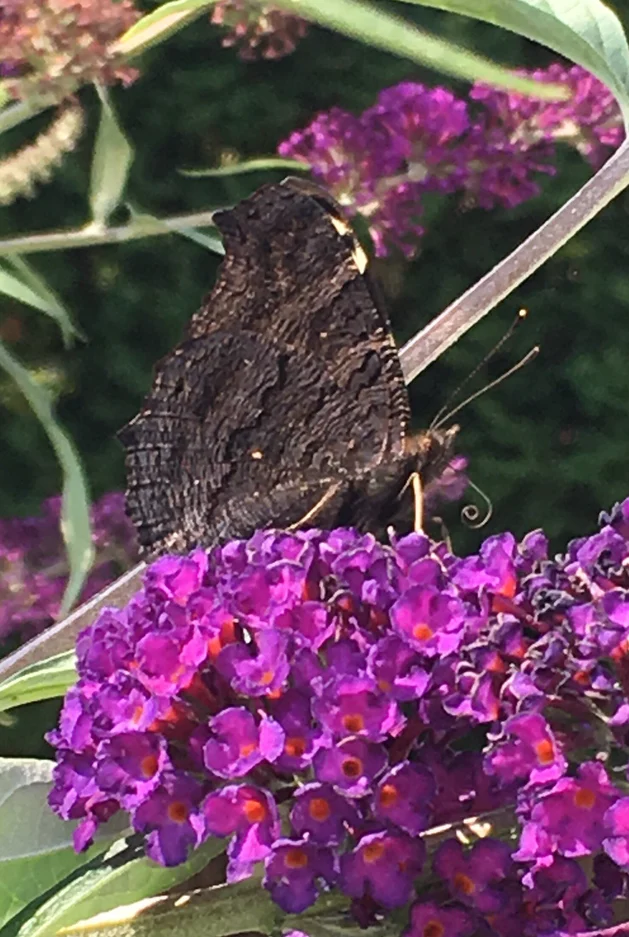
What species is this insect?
Aglais io
